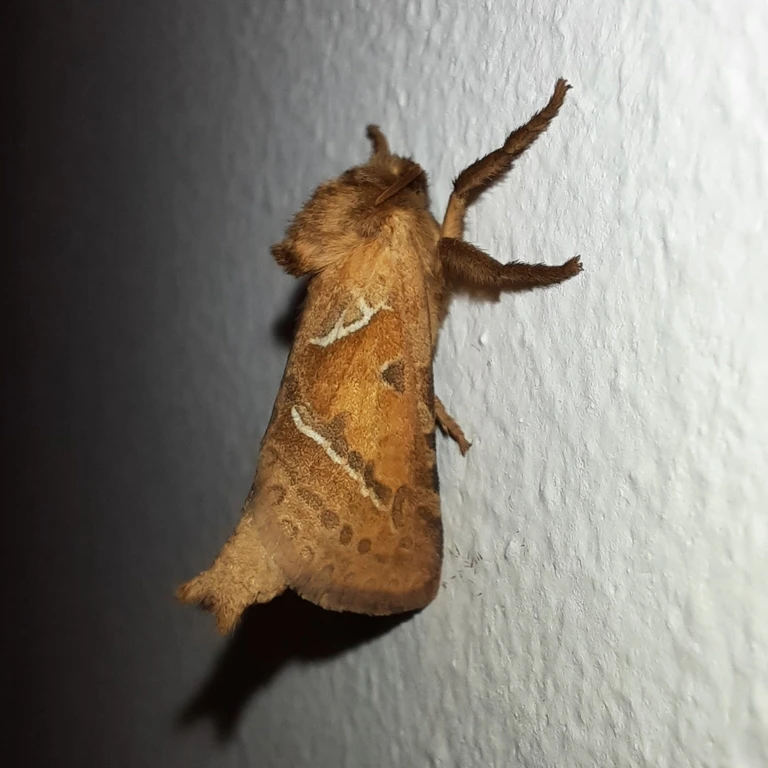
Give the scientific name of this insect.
Triodia sylvina
